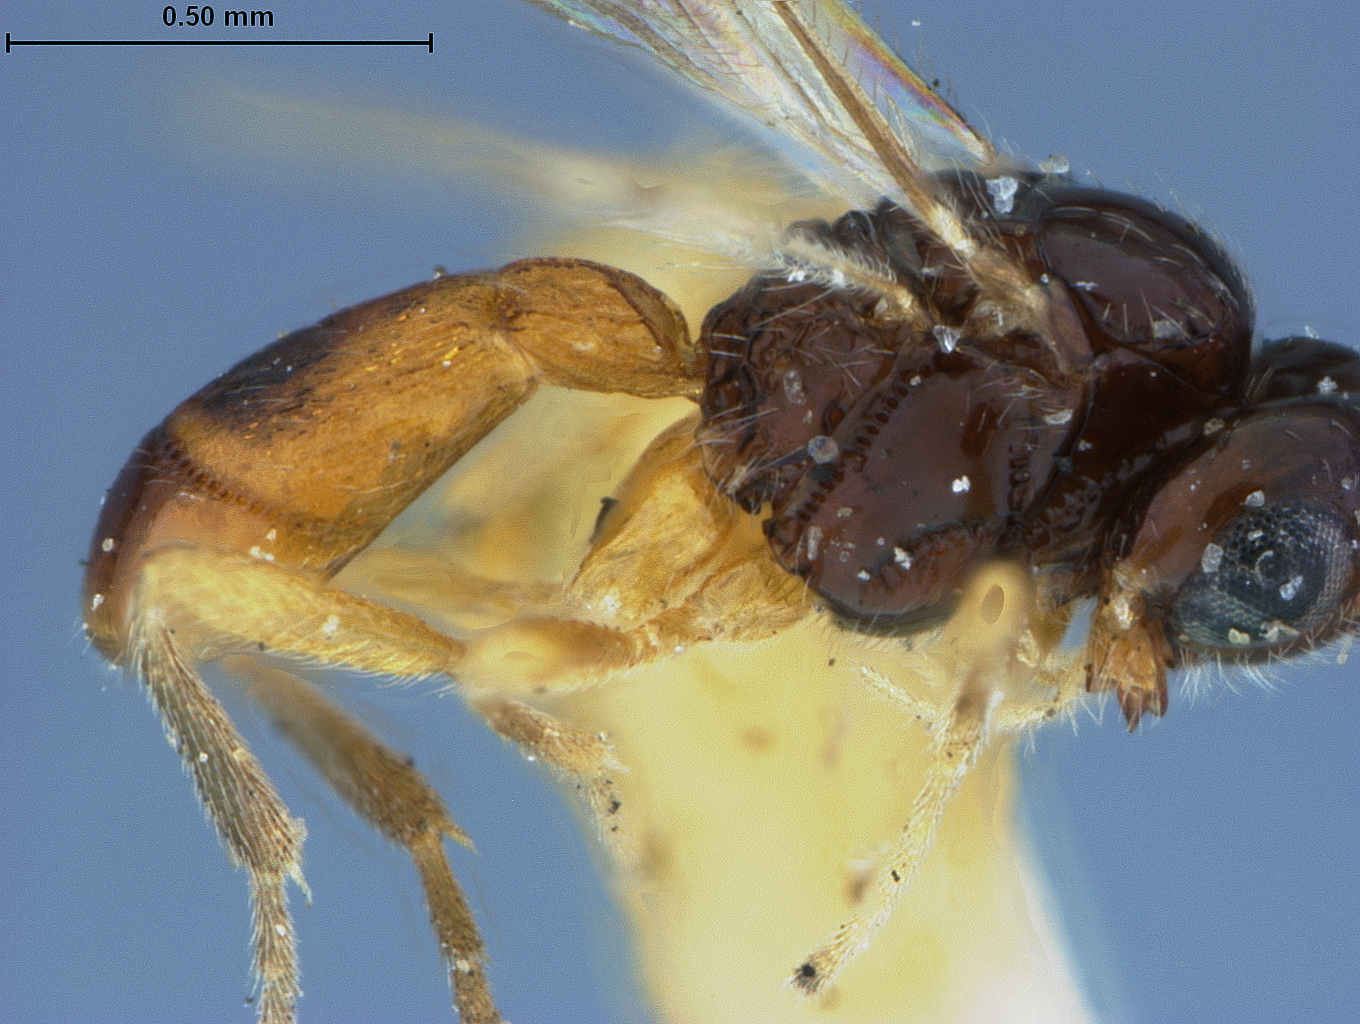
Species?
Mesocrina microrhopalae
